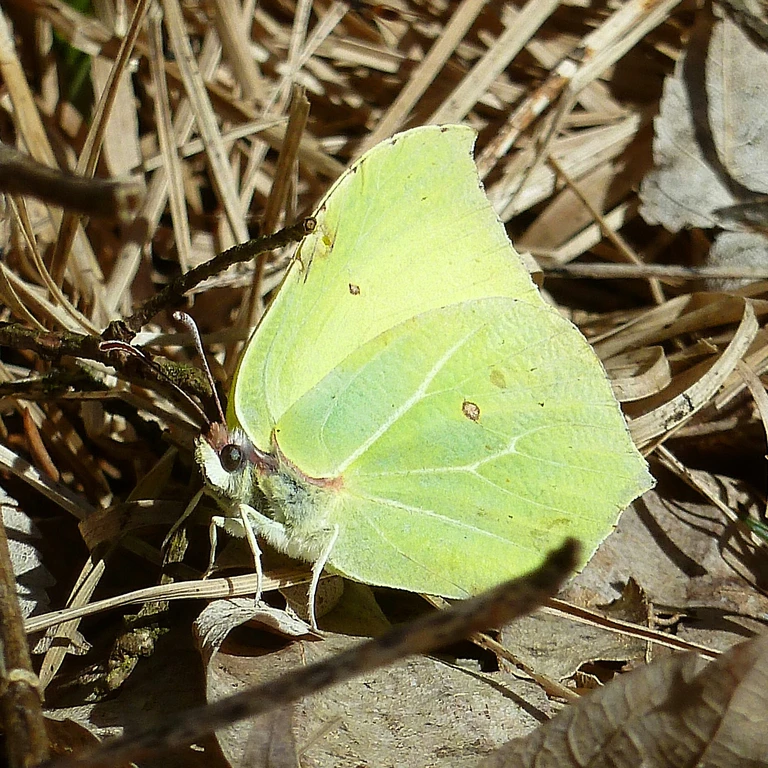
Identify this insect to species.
Gonepteryx rhamni
